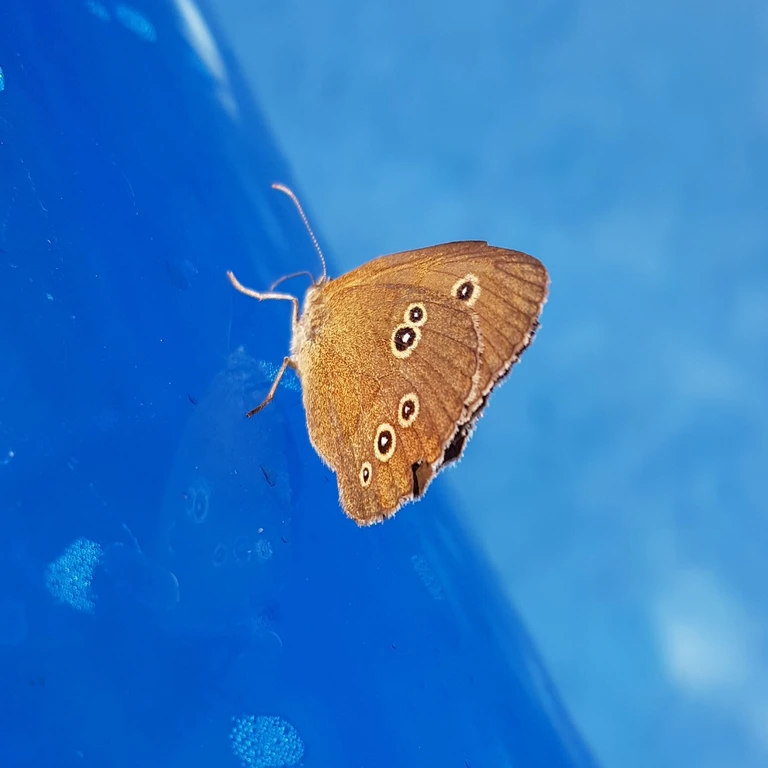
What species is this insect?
Aphantopus hyperantus
